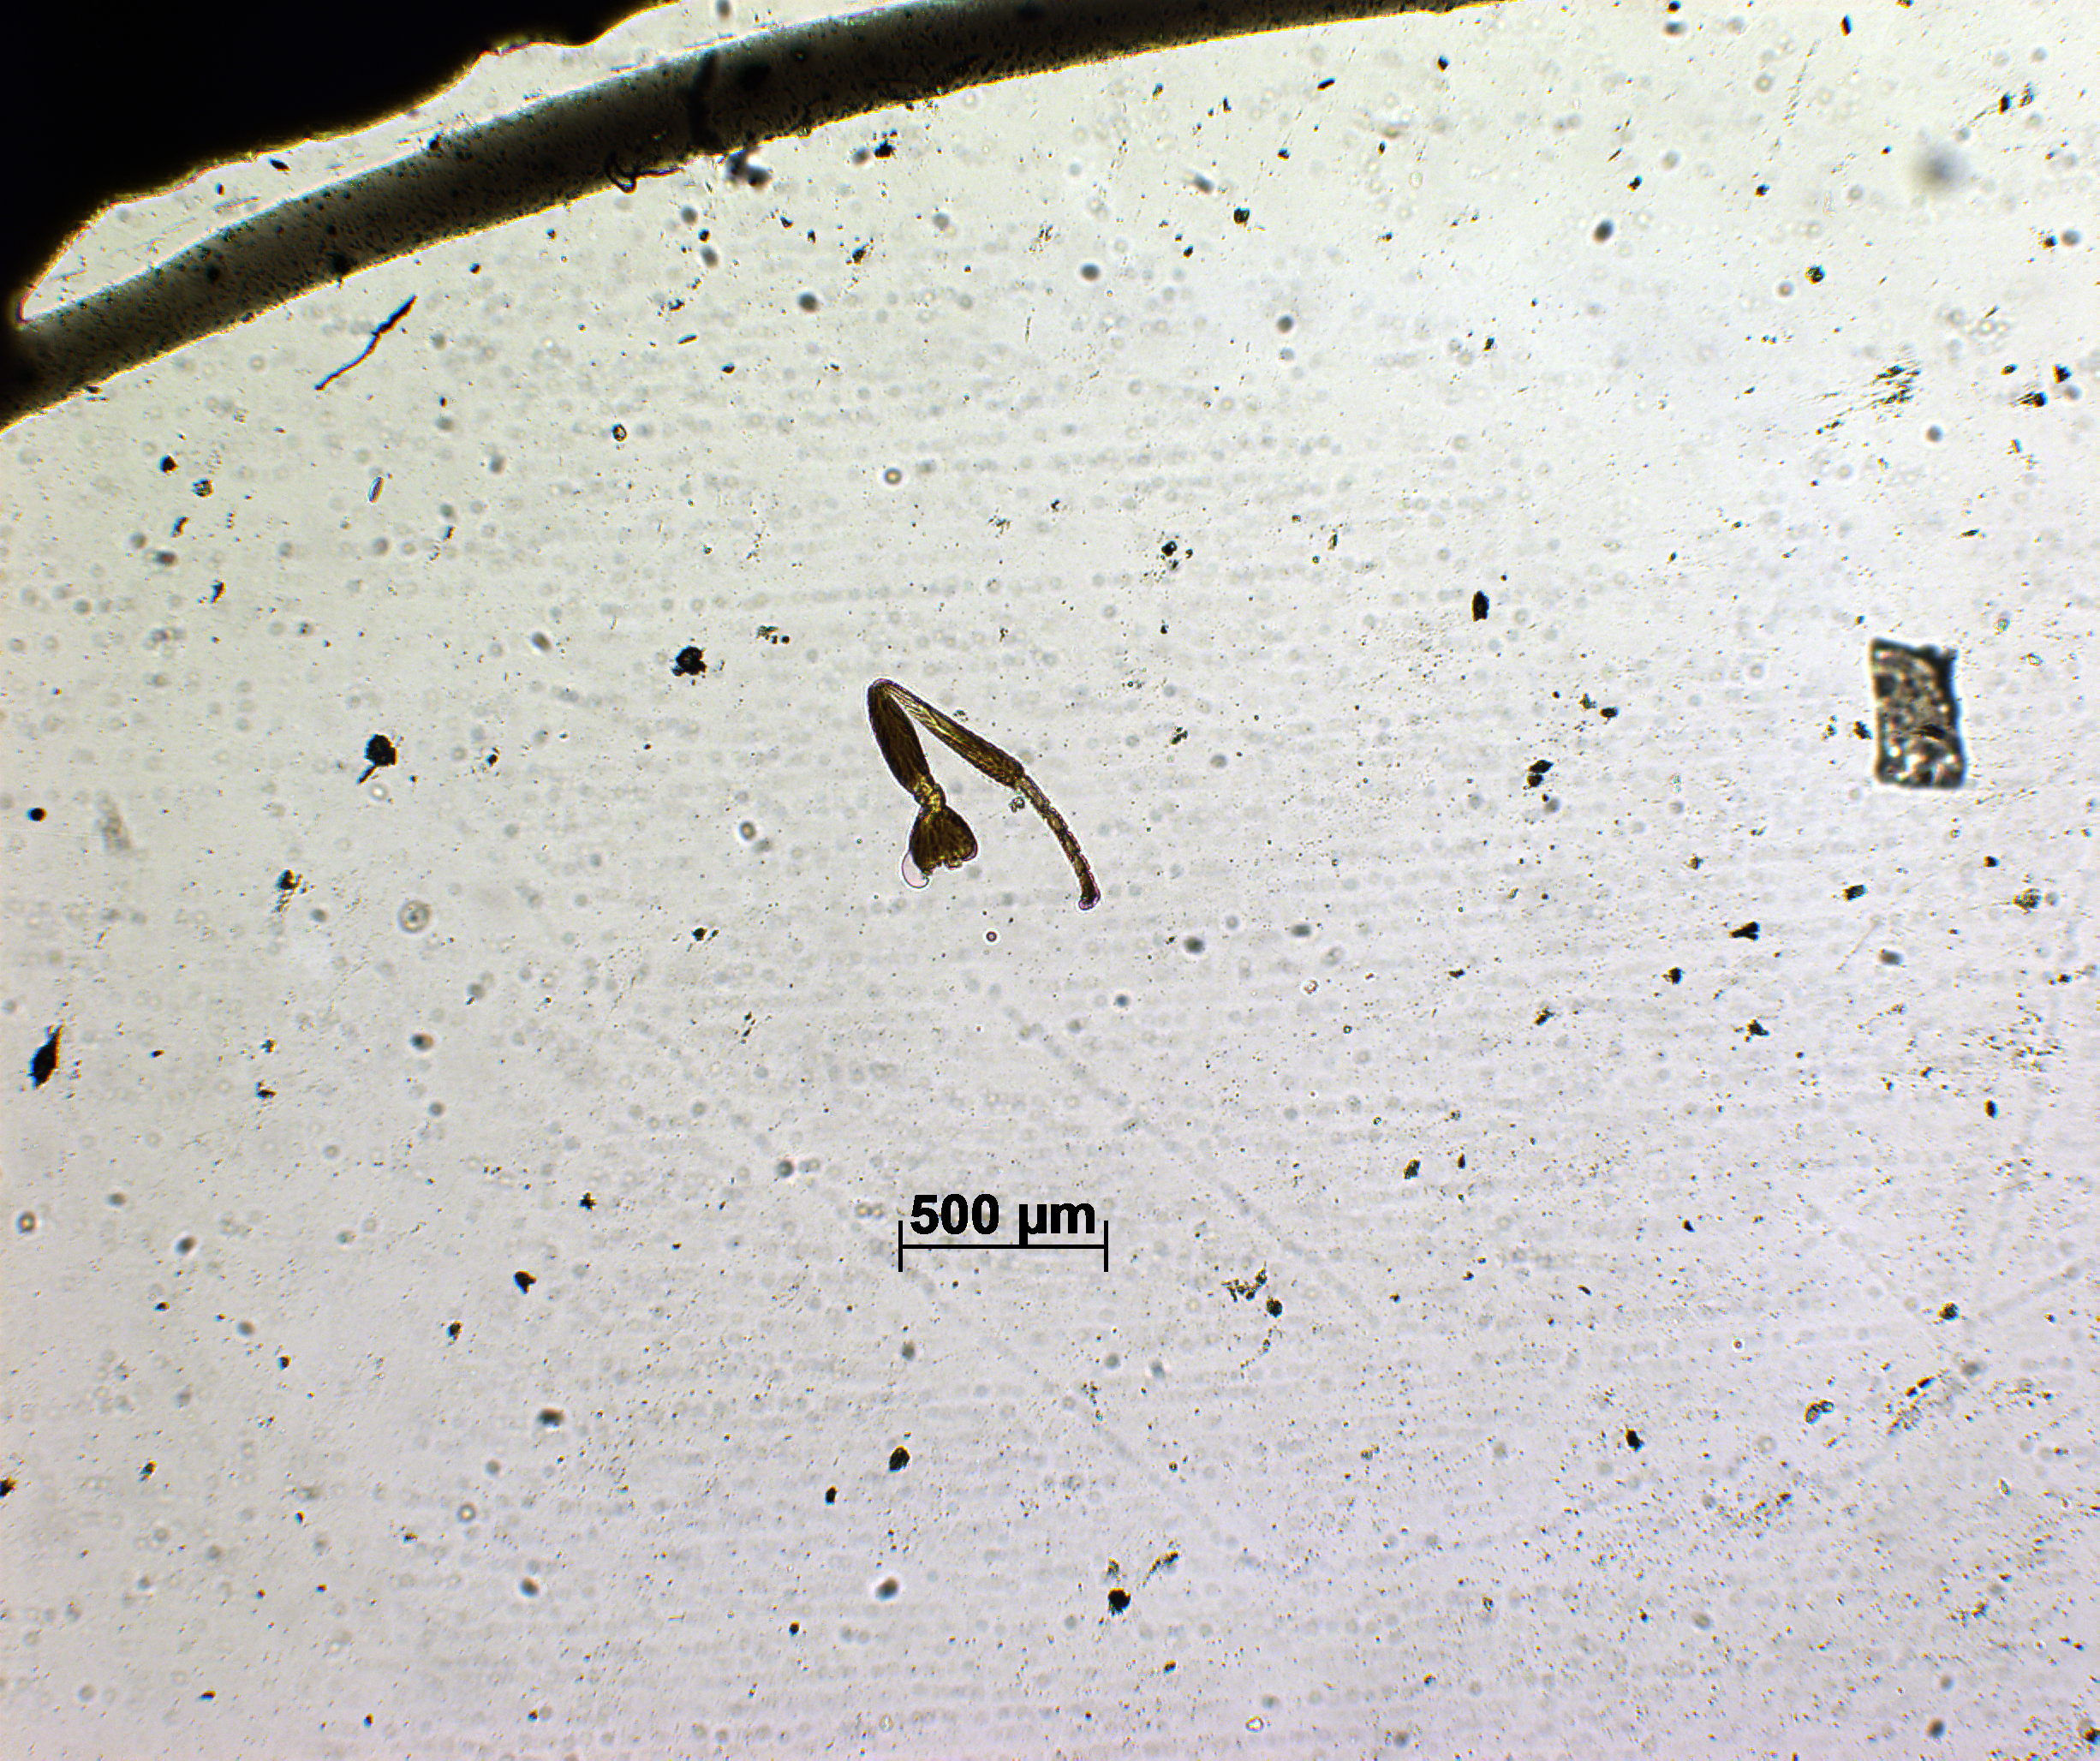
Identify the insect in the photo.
Tricnemus peninsularis
